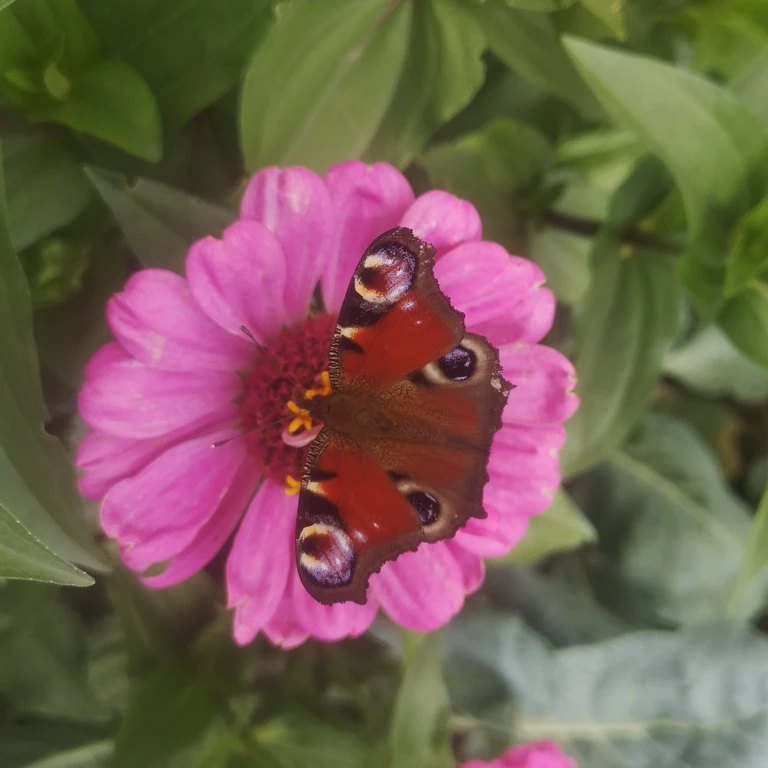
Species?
Aglais io
